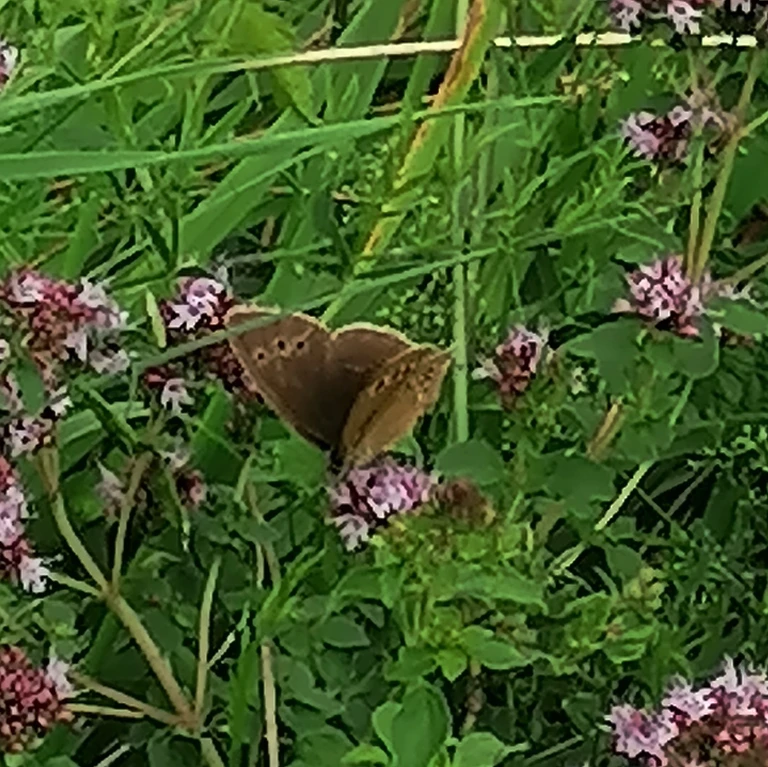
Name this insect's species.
Aphantopus hyperantus
